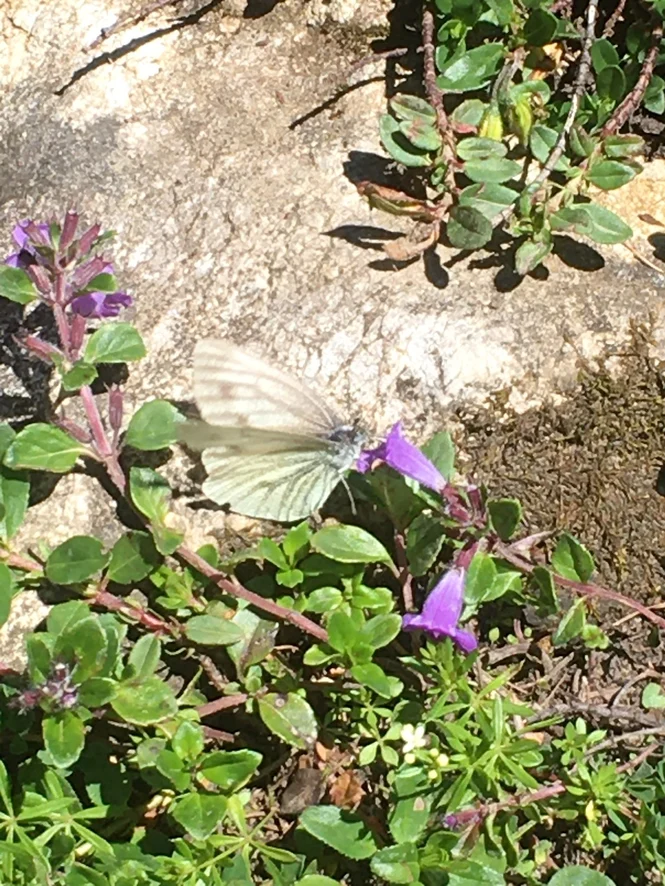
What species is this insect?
Pieris bryoniae
